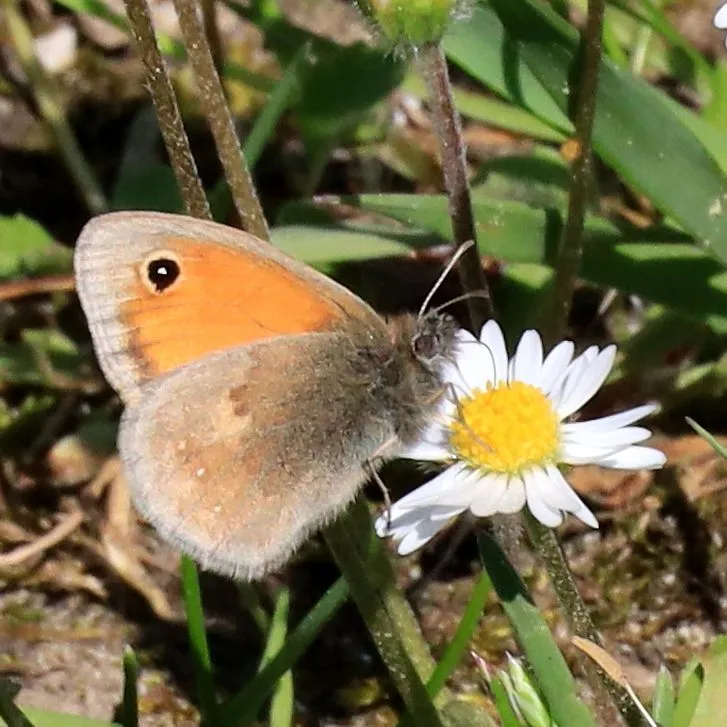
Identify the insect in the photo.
Coenonympha pamphilus
